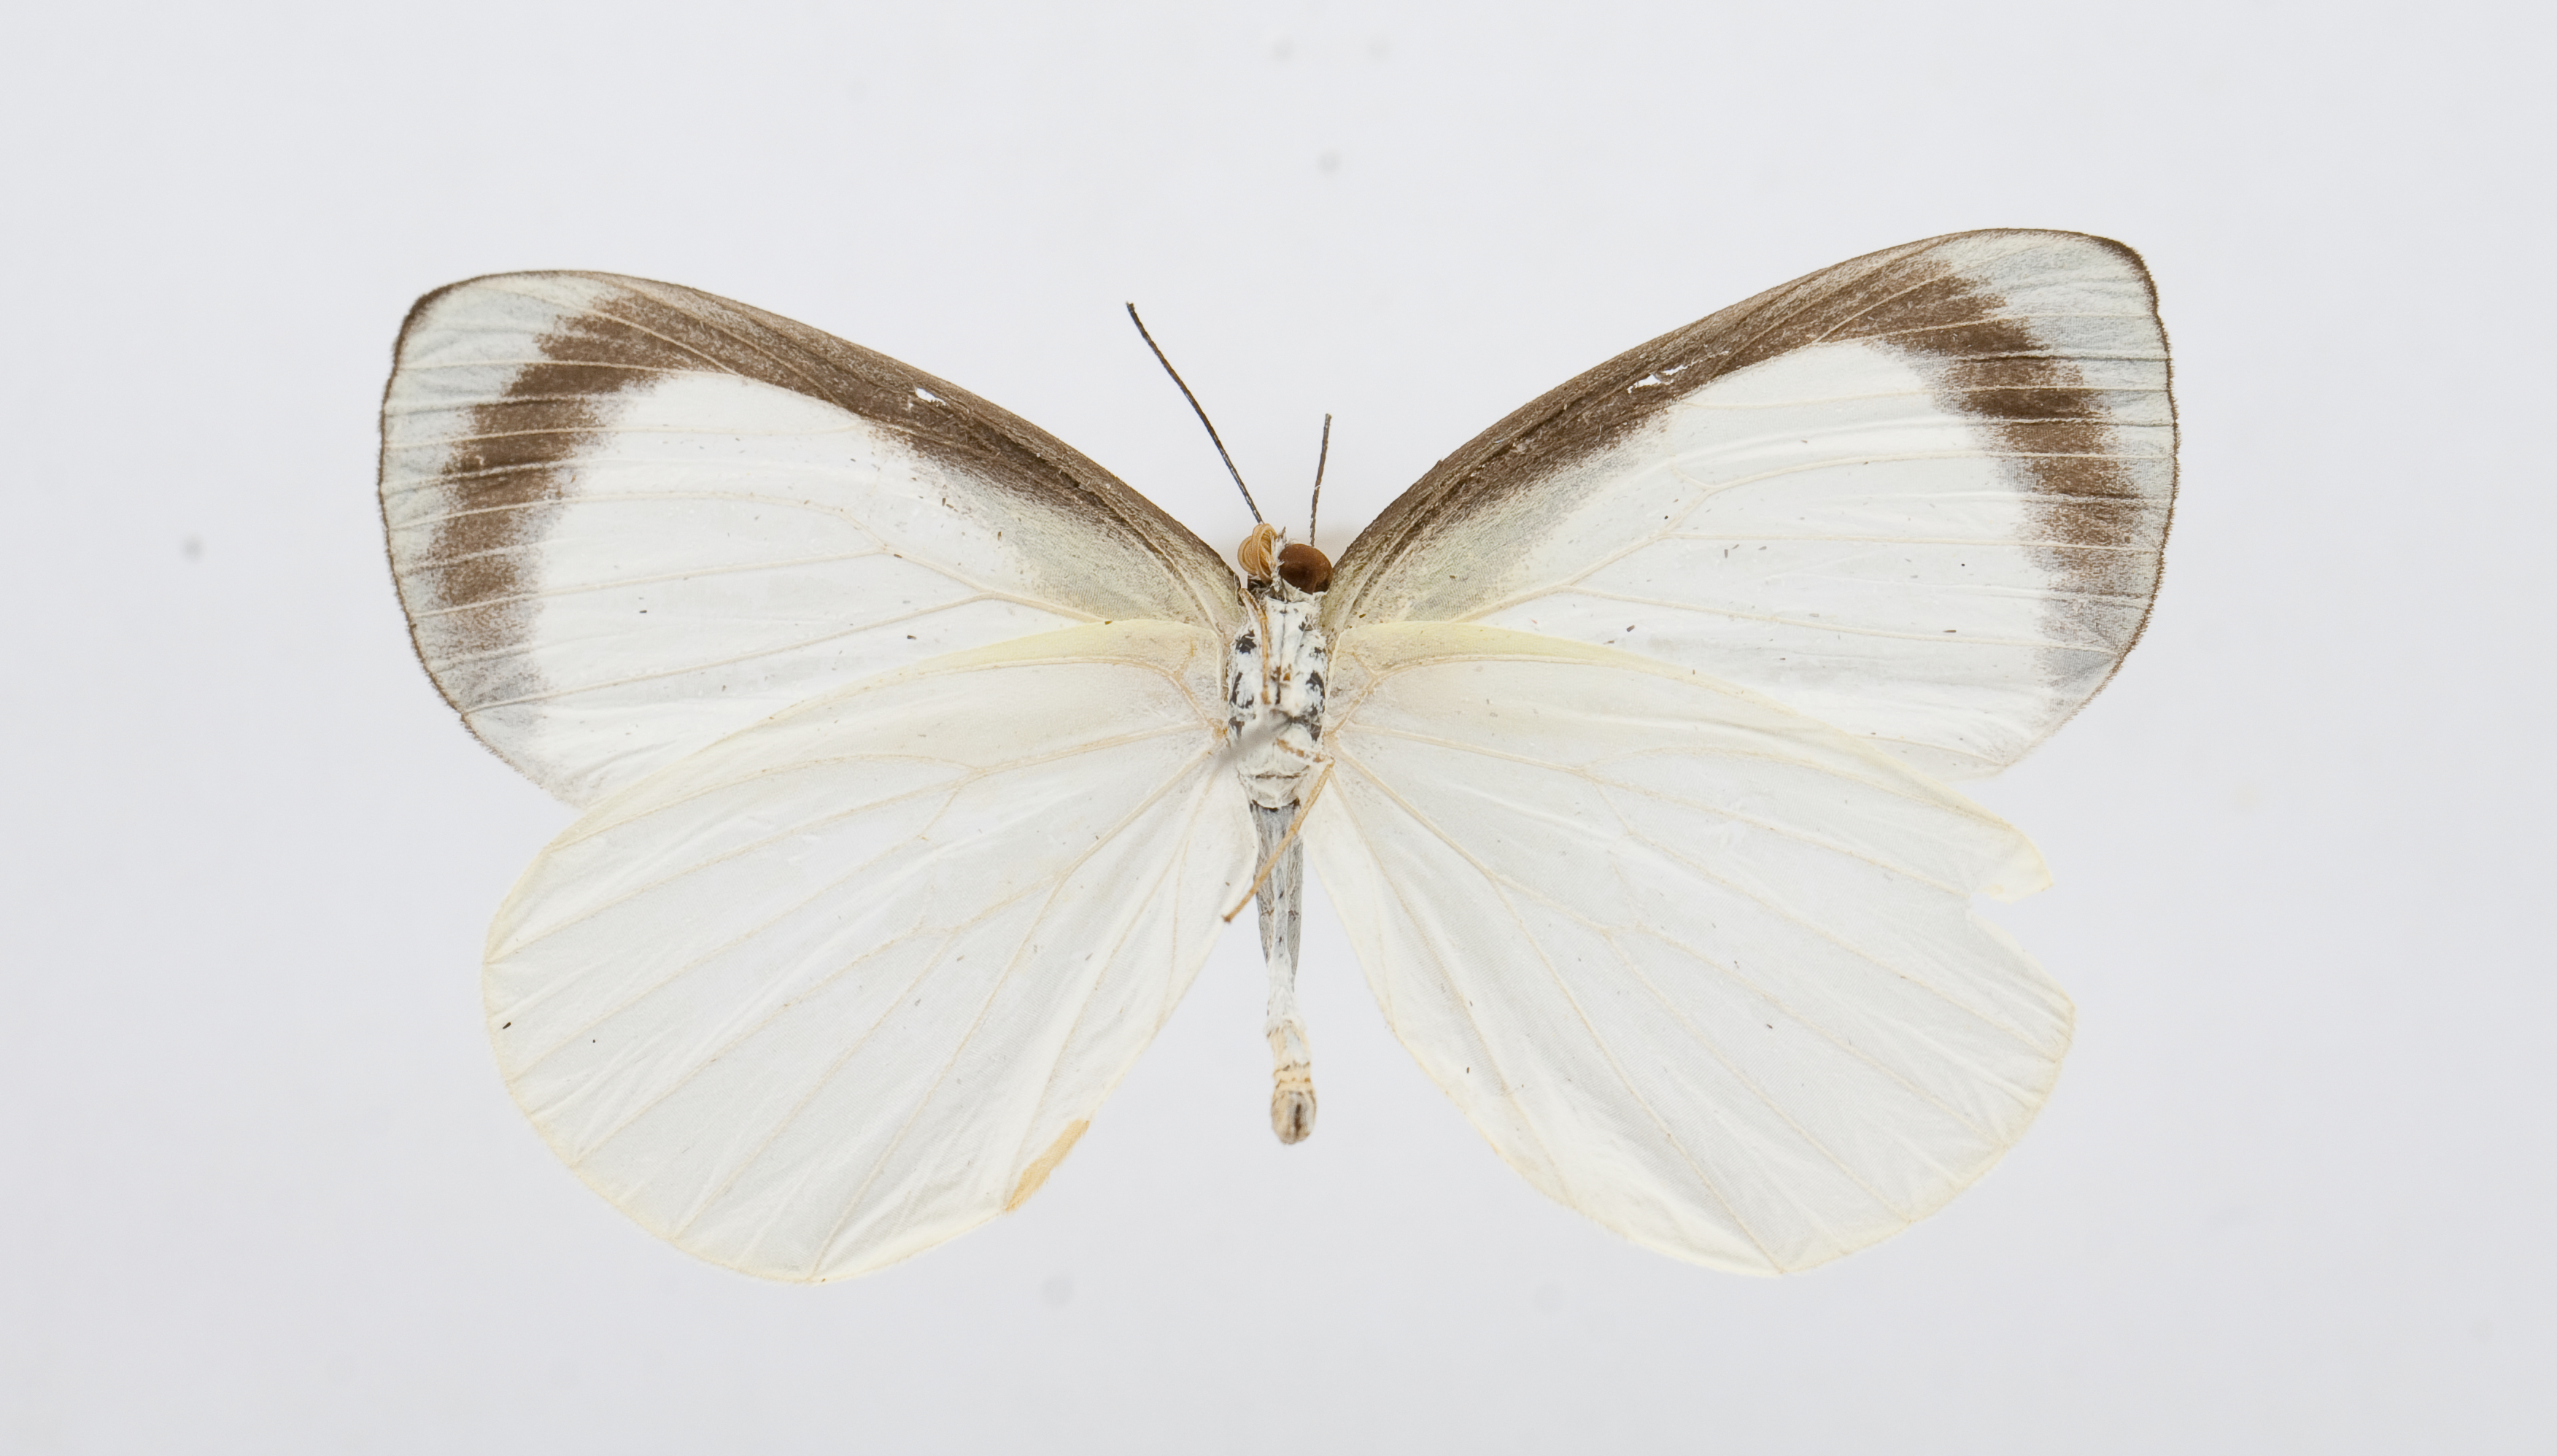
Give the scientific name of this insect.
Elodina argypheus
